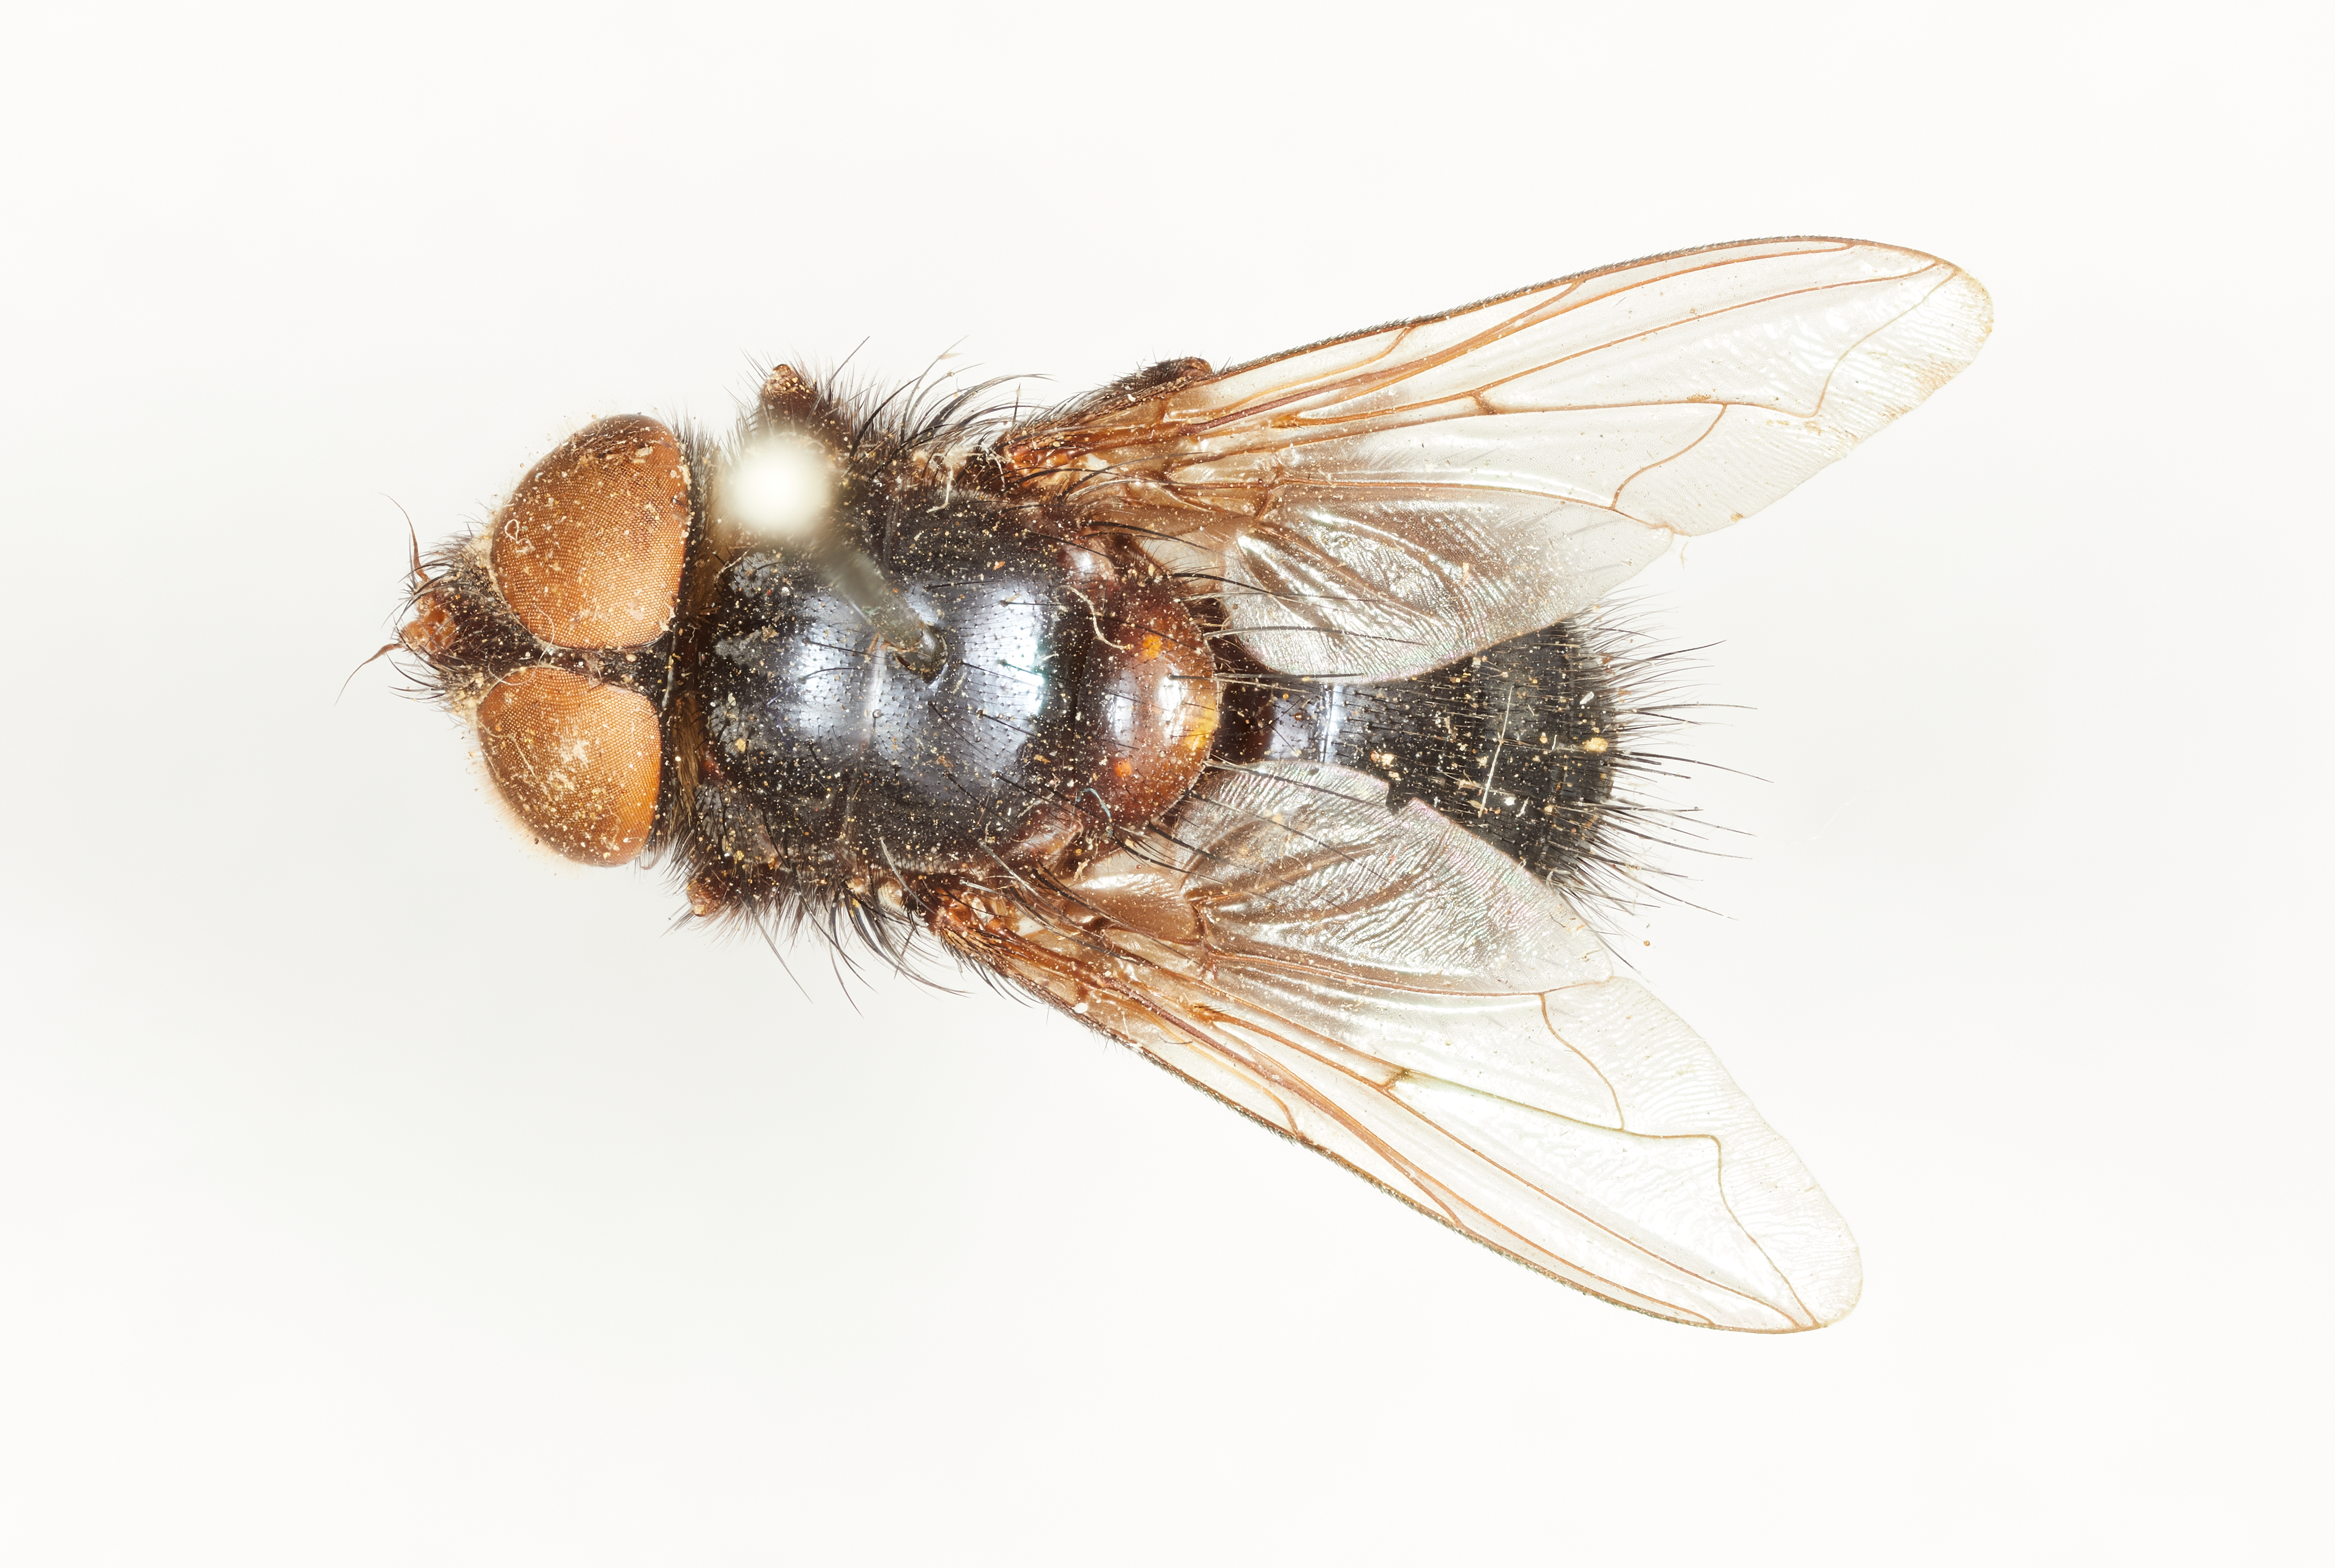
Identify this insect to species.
Meriania chalybaea
